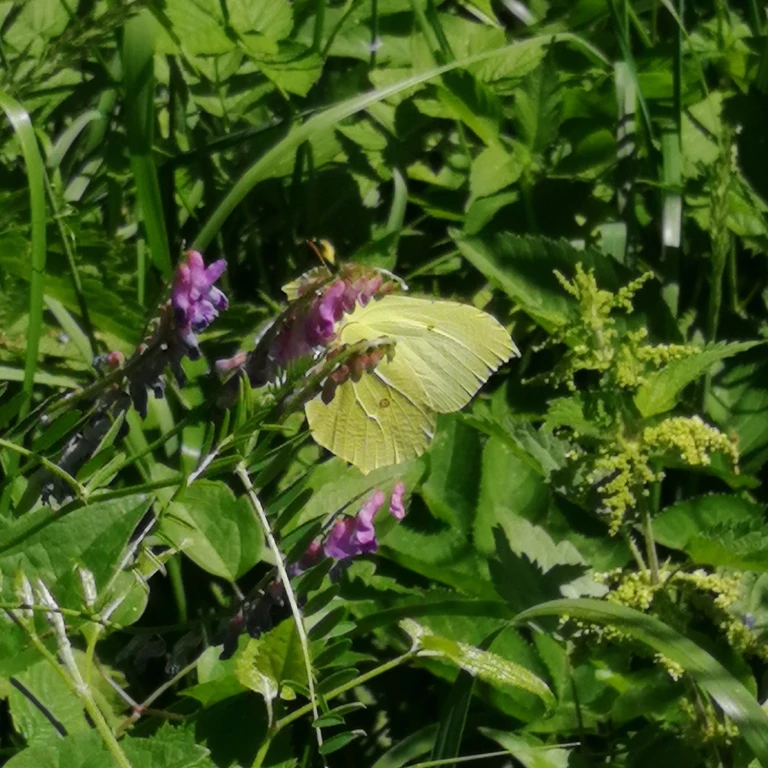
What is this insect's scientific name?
Gonepteryx rhamni
